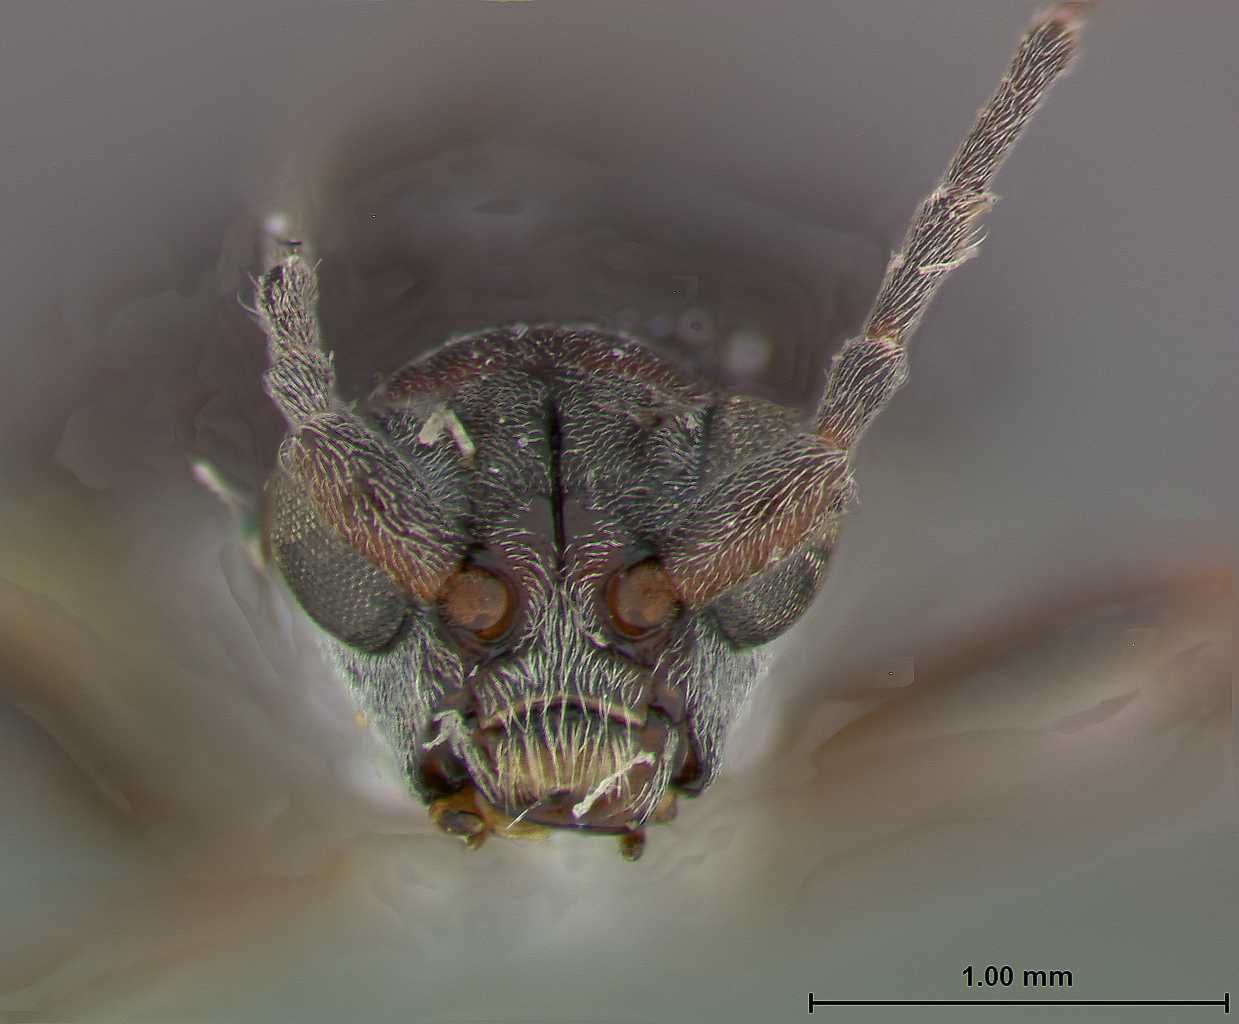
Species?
Donacia cincticornis
